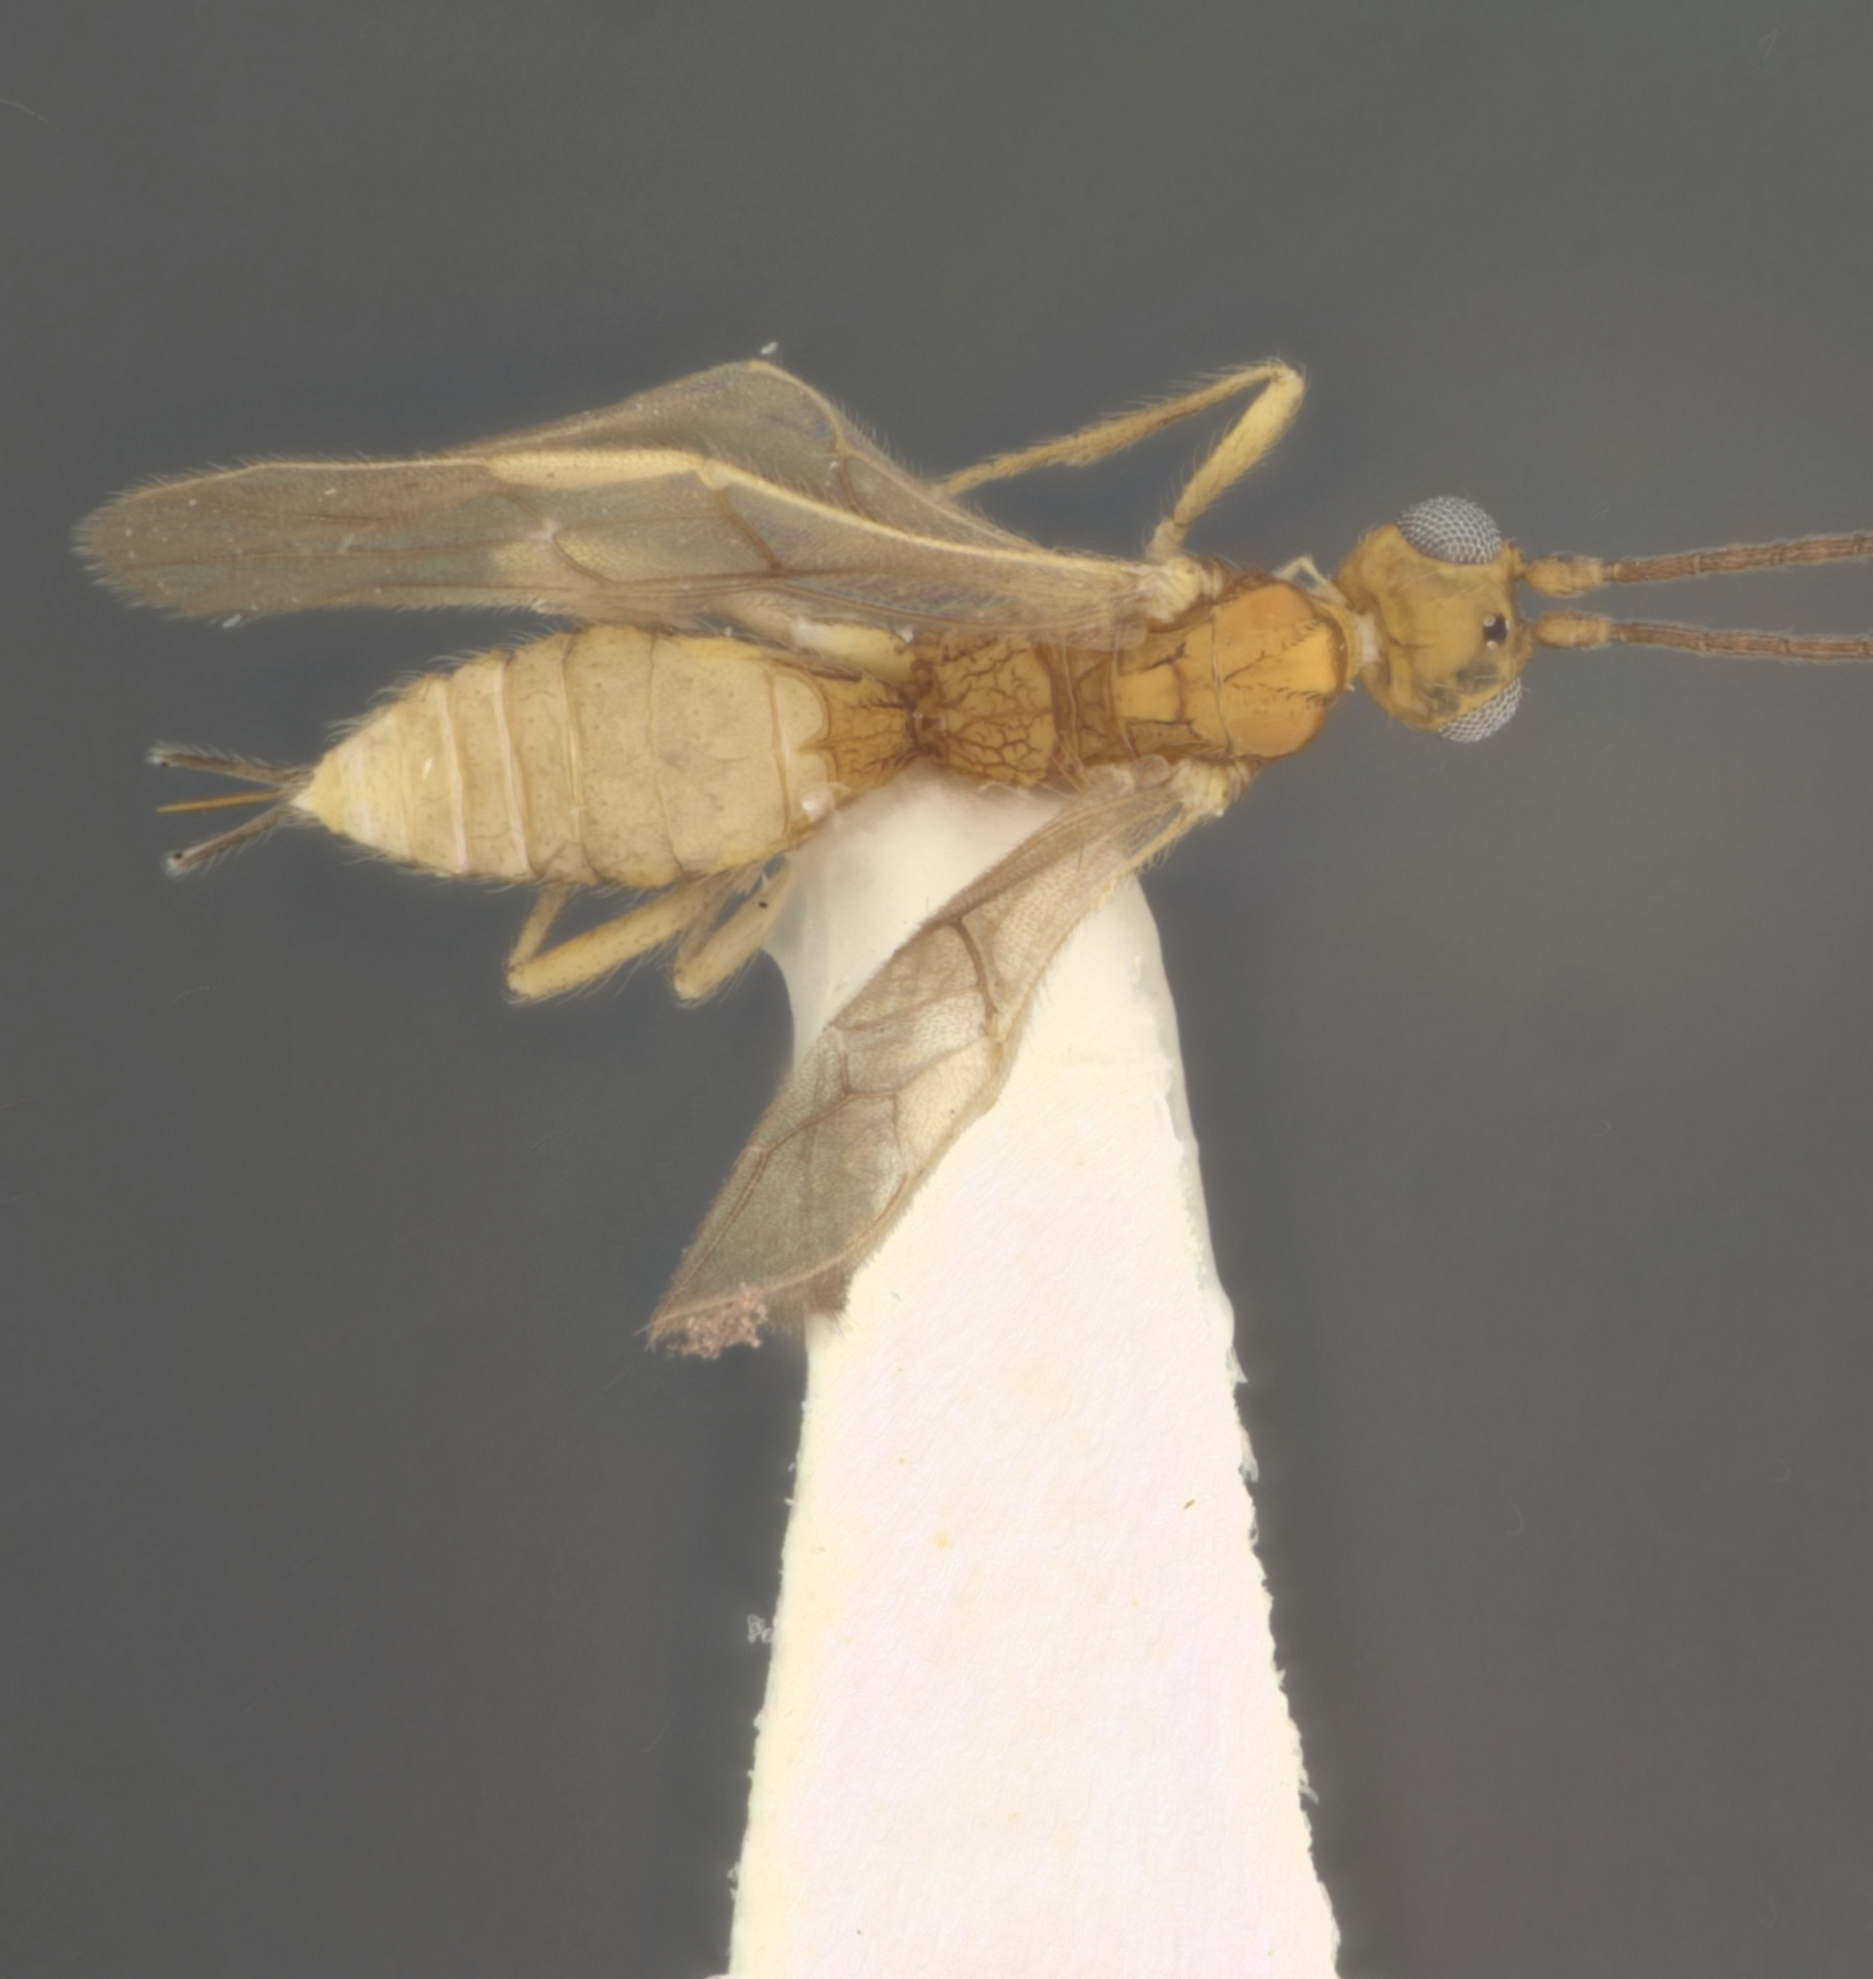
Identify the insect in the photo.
Allobracon texensis
